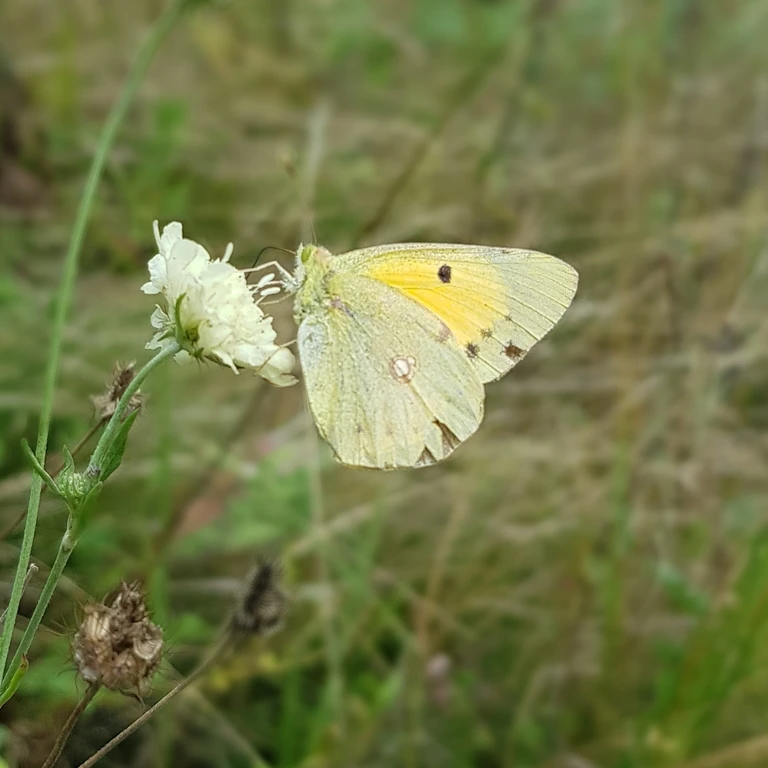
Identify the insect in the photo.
Colias croceus
